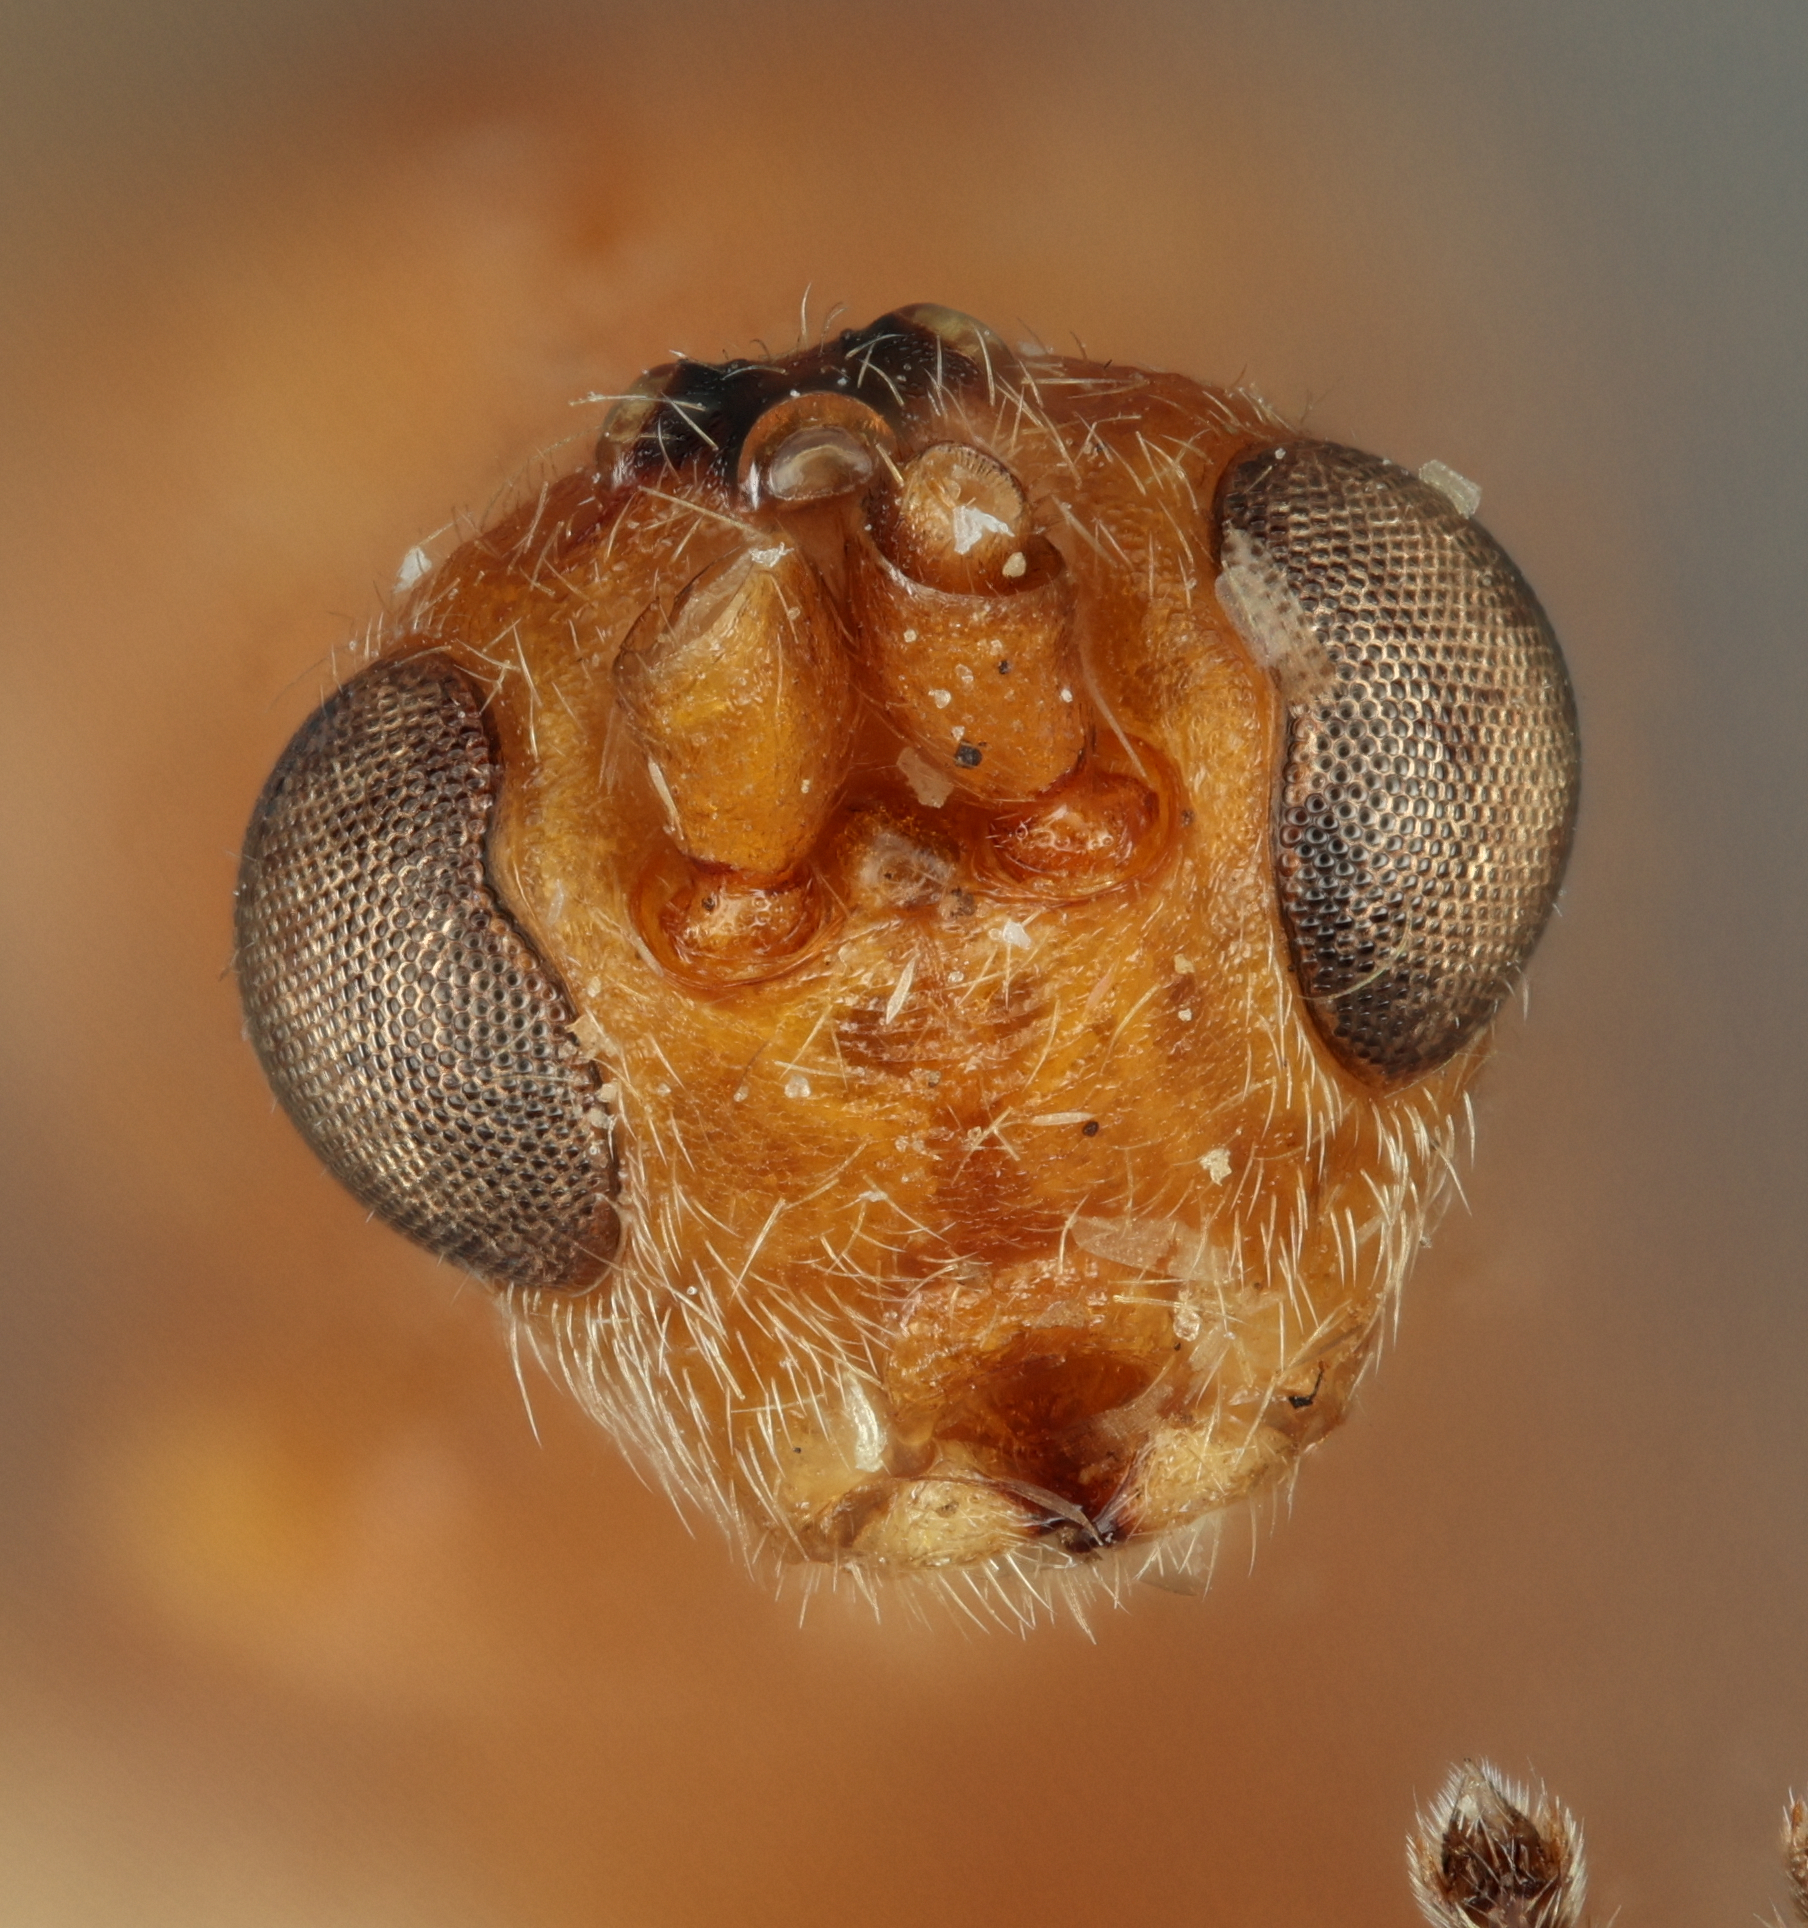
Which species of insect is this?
Aleiodes dakotensis
